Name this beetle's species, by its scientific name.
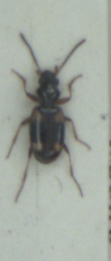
Bembidion quadrimaculatum
